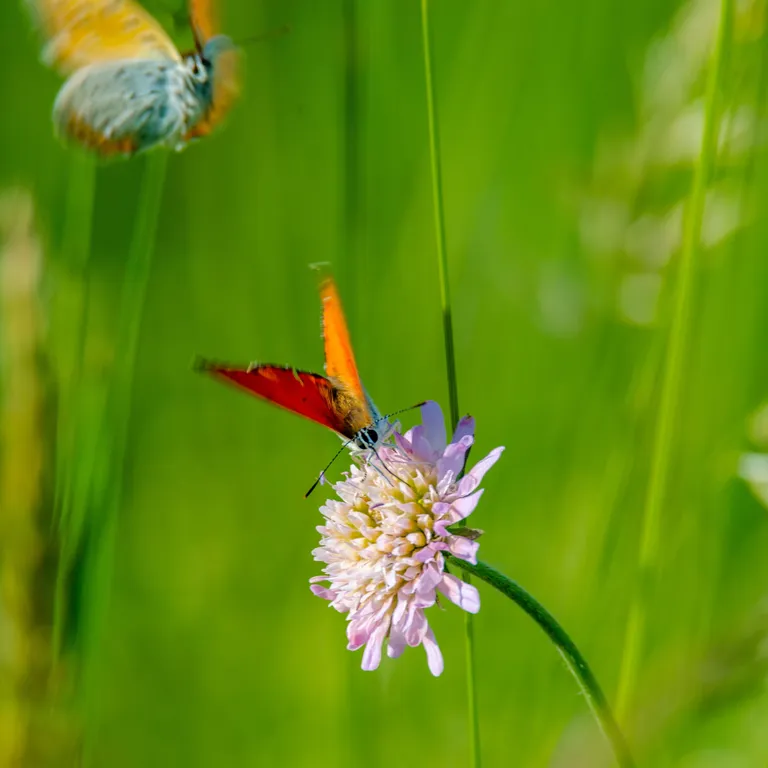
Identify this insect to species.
Lycaena dispar
